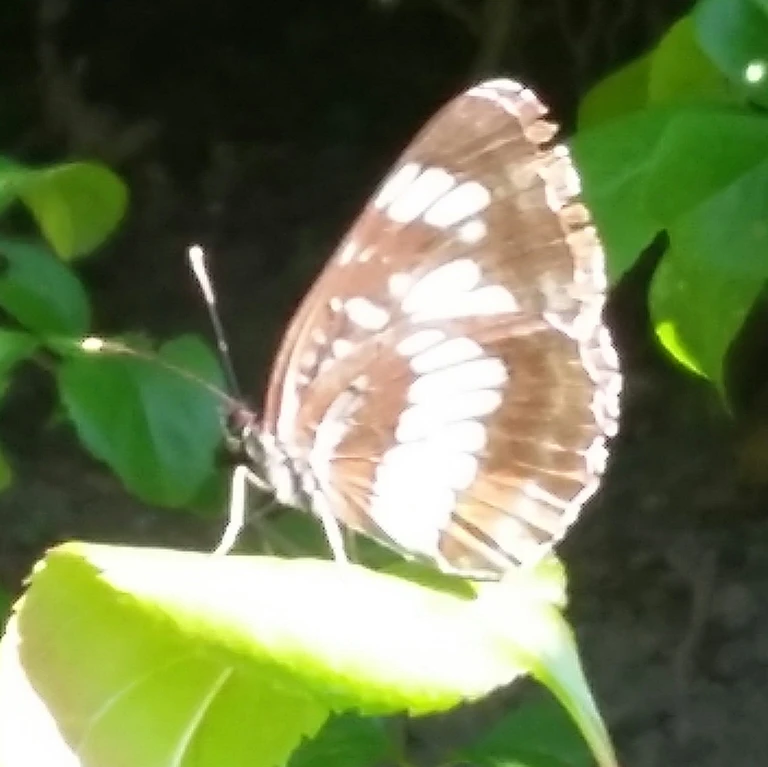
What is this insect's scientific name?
Neptis rivularis
